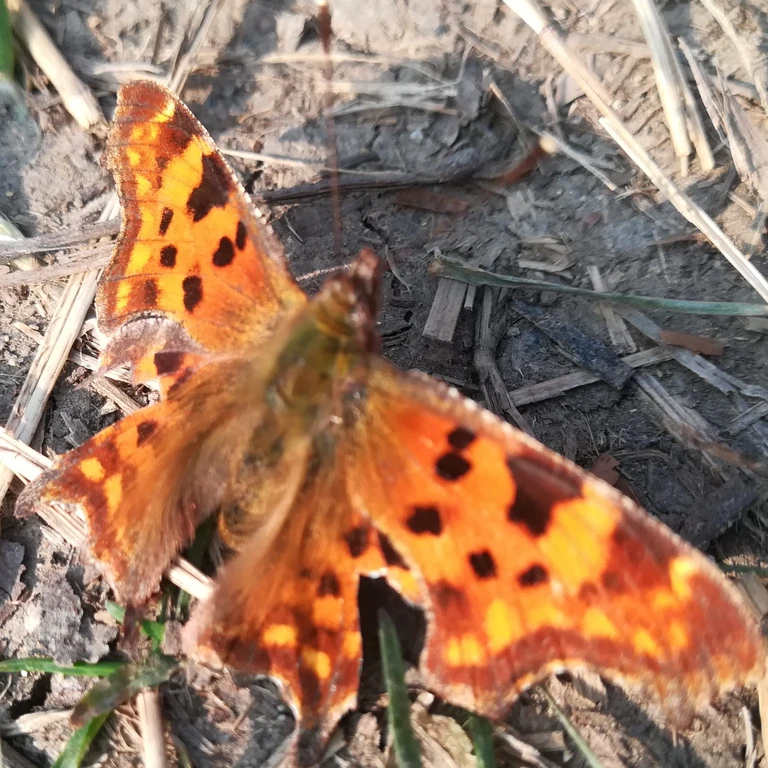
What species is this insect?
Polygonia c-album
